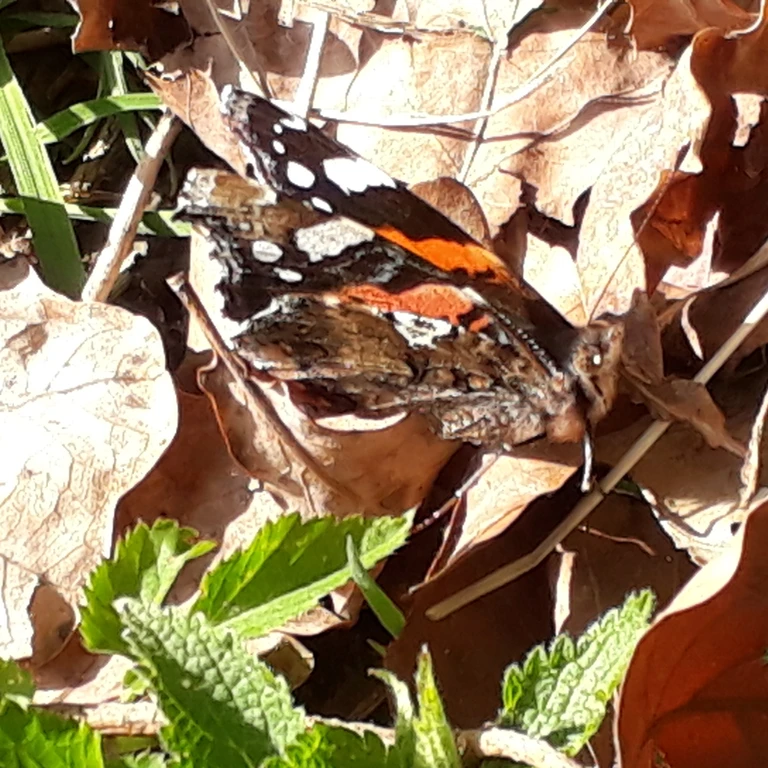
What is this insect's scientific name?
Vanessa atalanta
